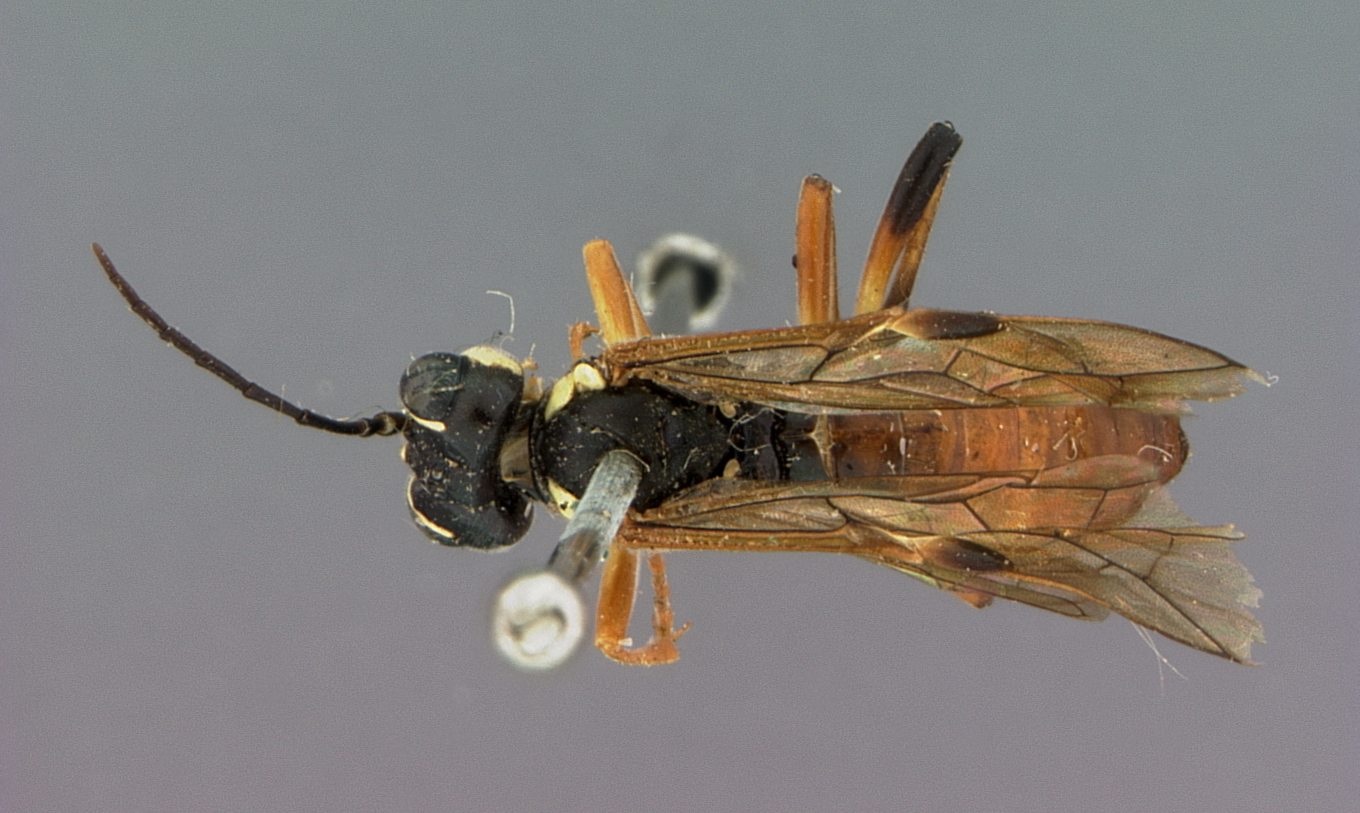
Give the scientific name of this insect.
Tenthredo pallicolus
